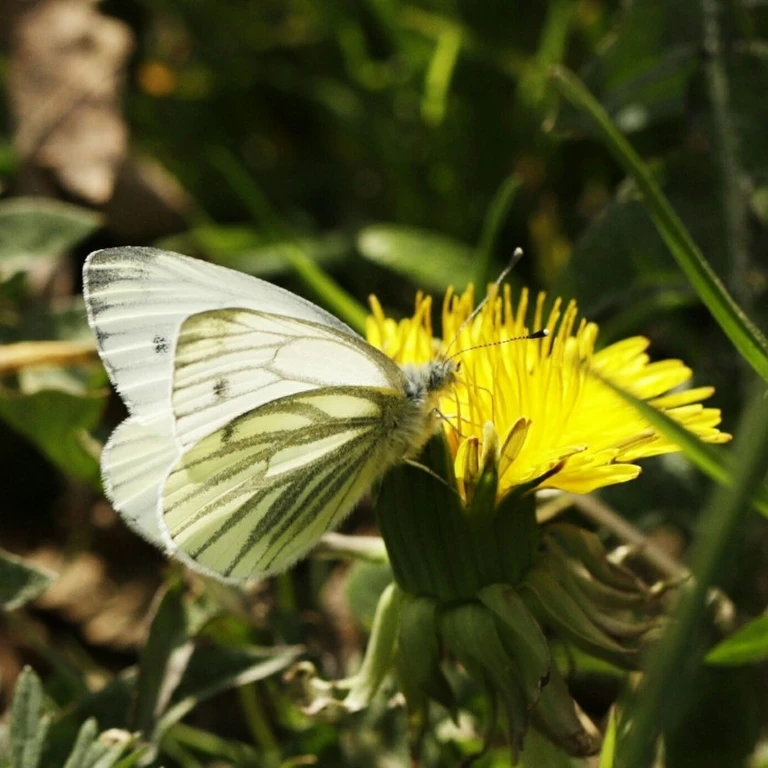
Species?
Pieris napi
